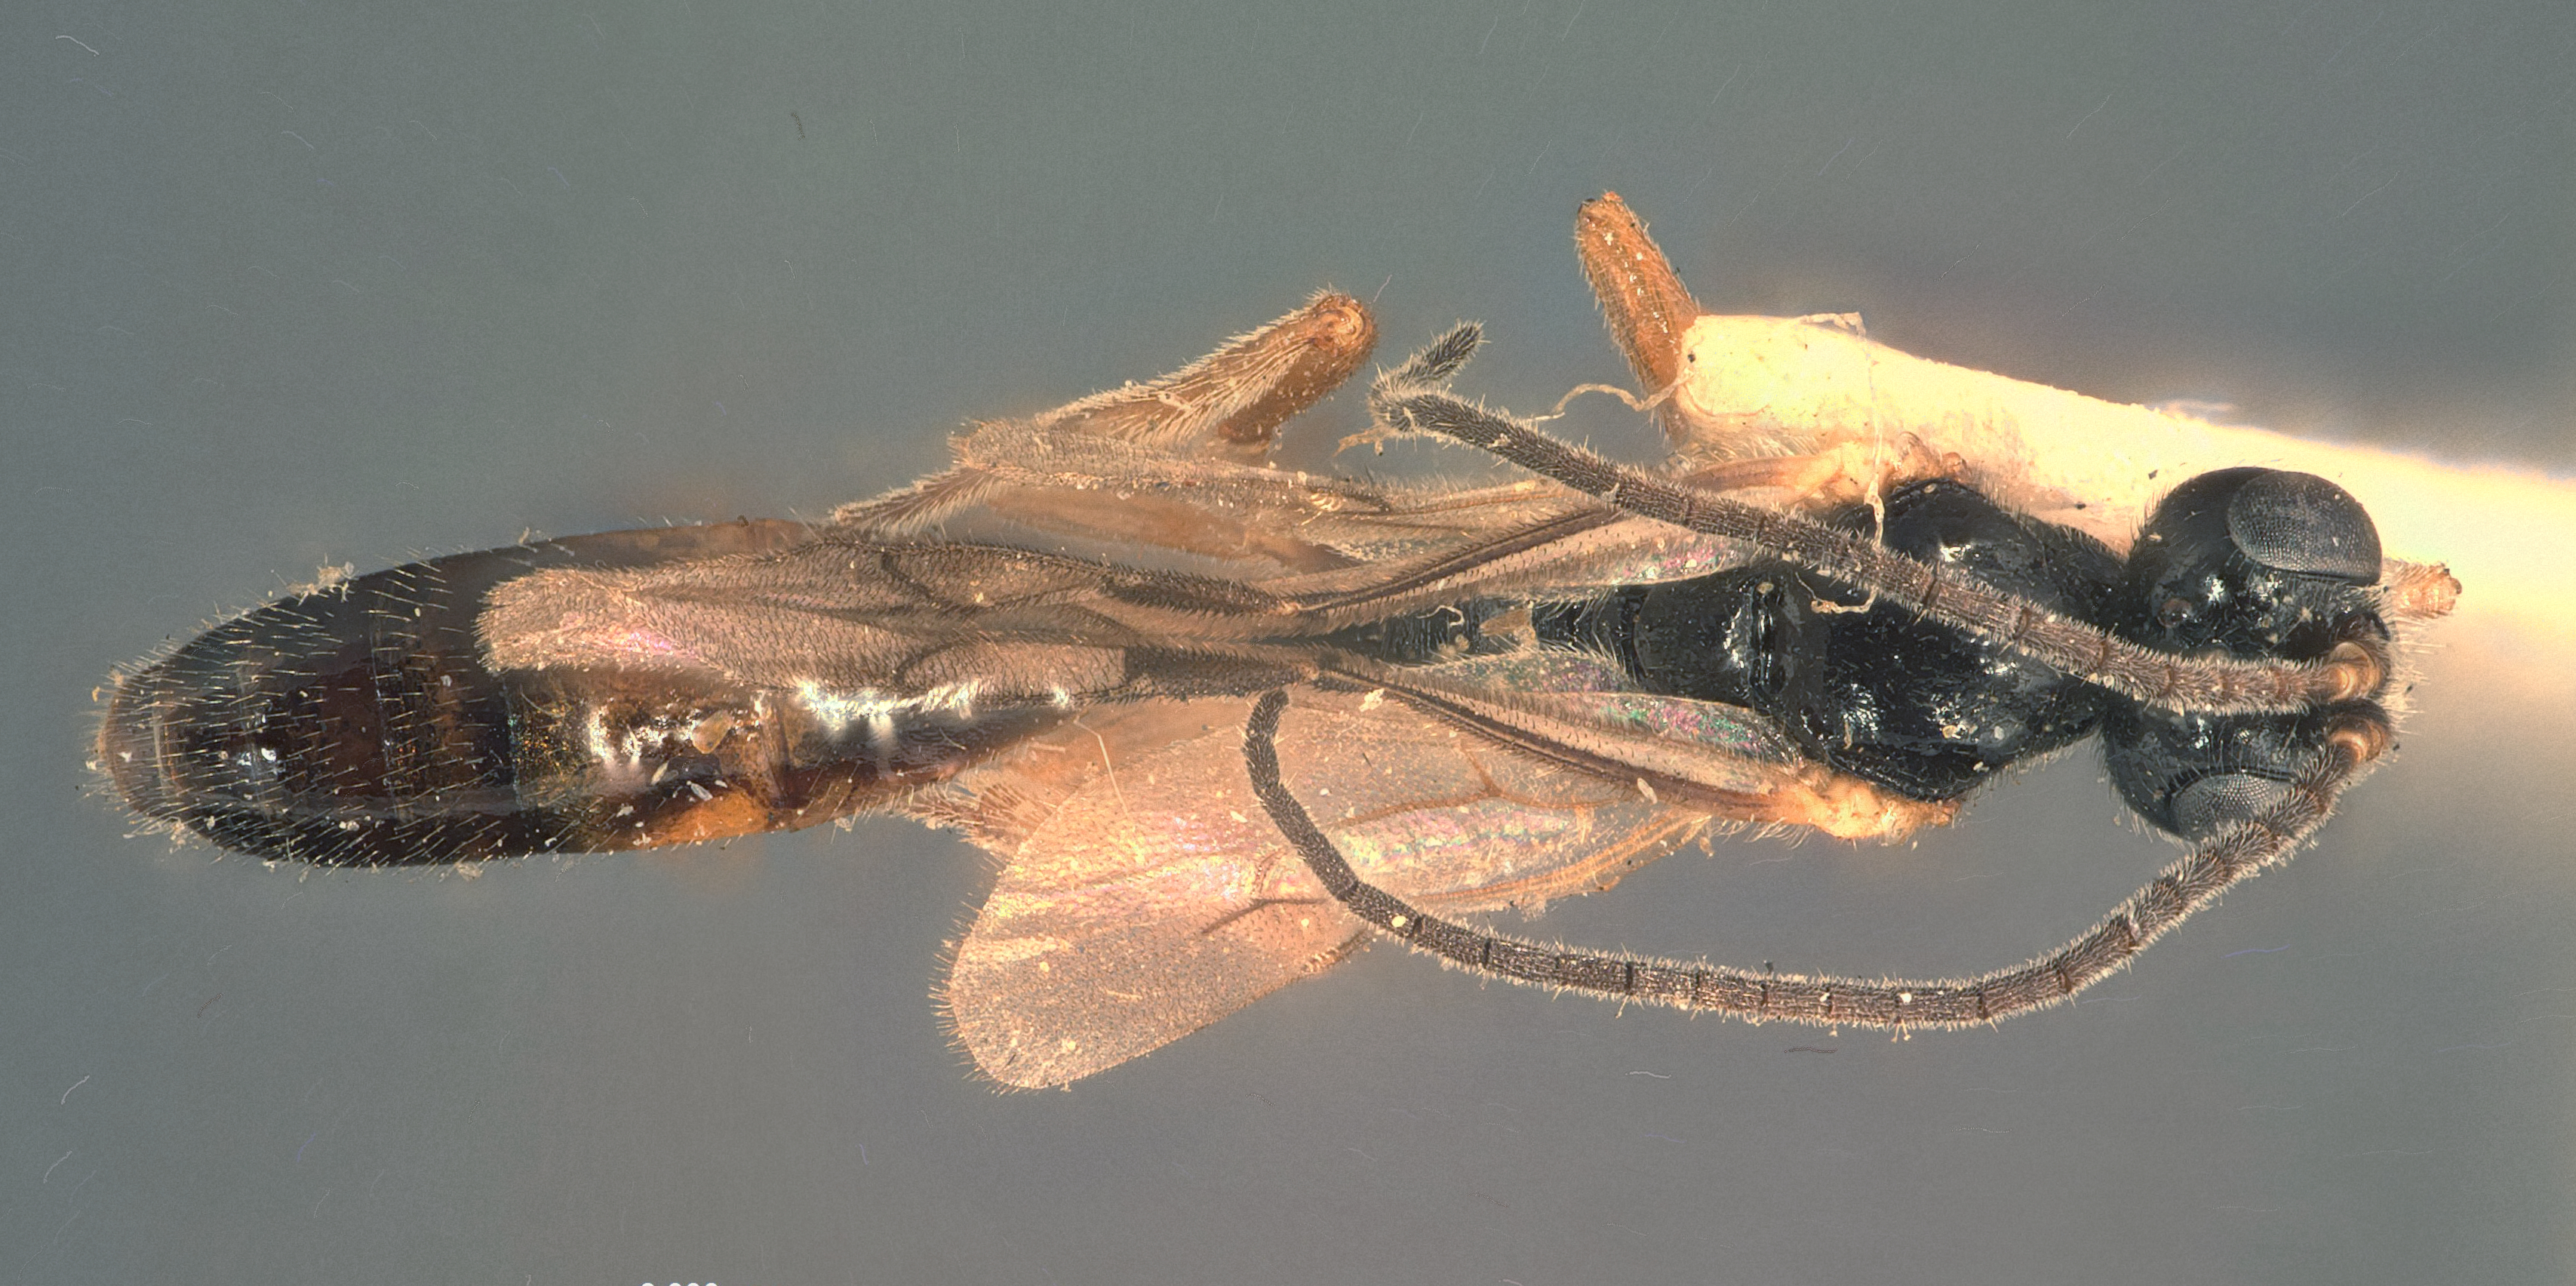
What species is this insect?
Exolytus seldoviae
